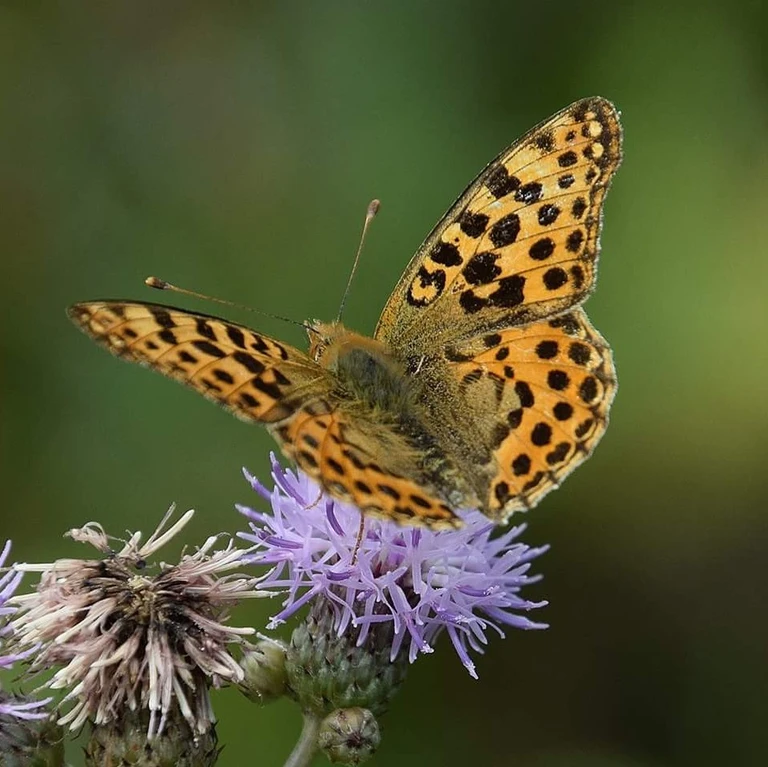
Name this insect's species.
Issoria lathonia
